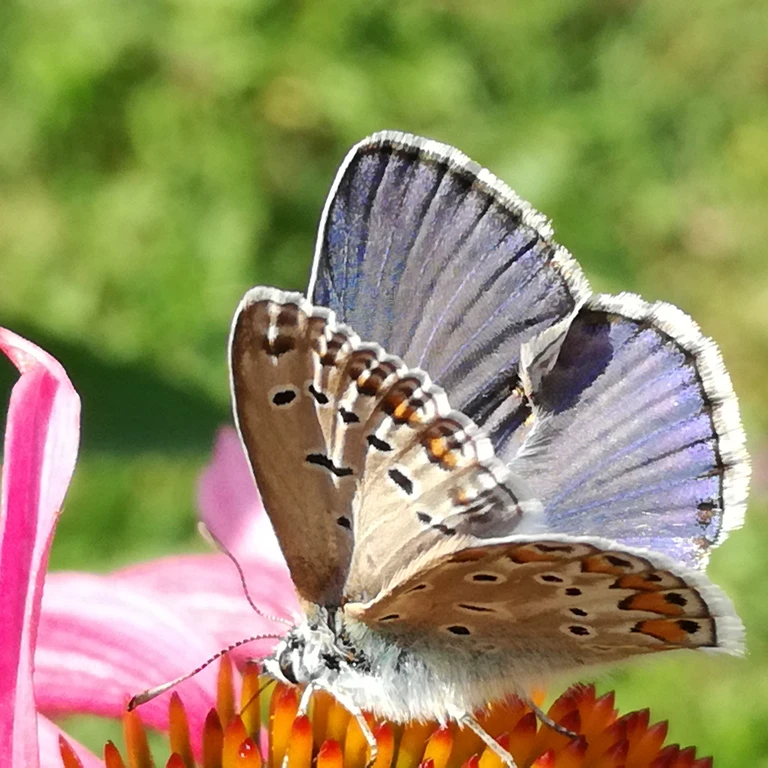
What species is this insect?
Polyommatus icarus
